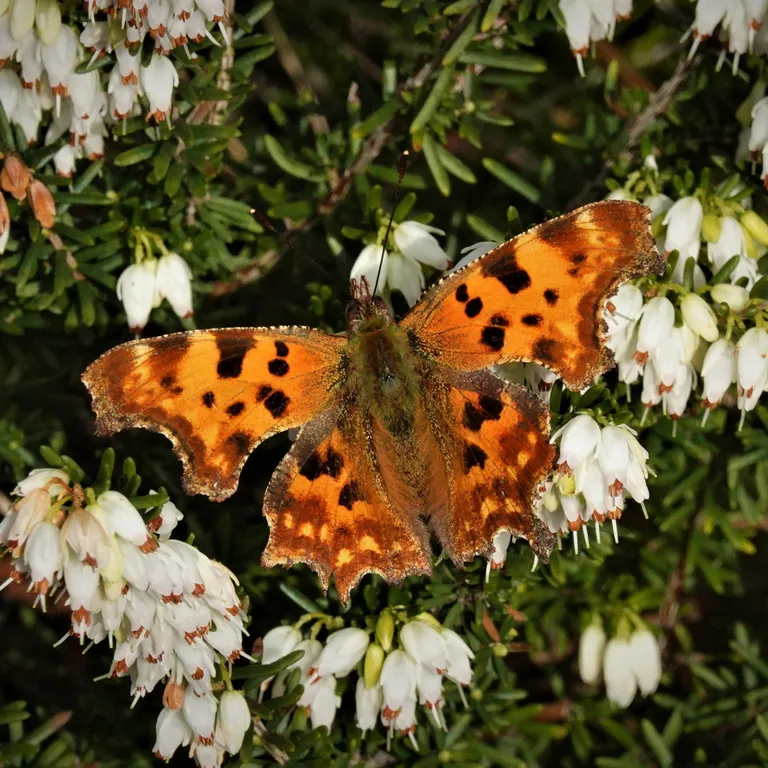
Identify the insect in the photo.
Polygonia c-album
